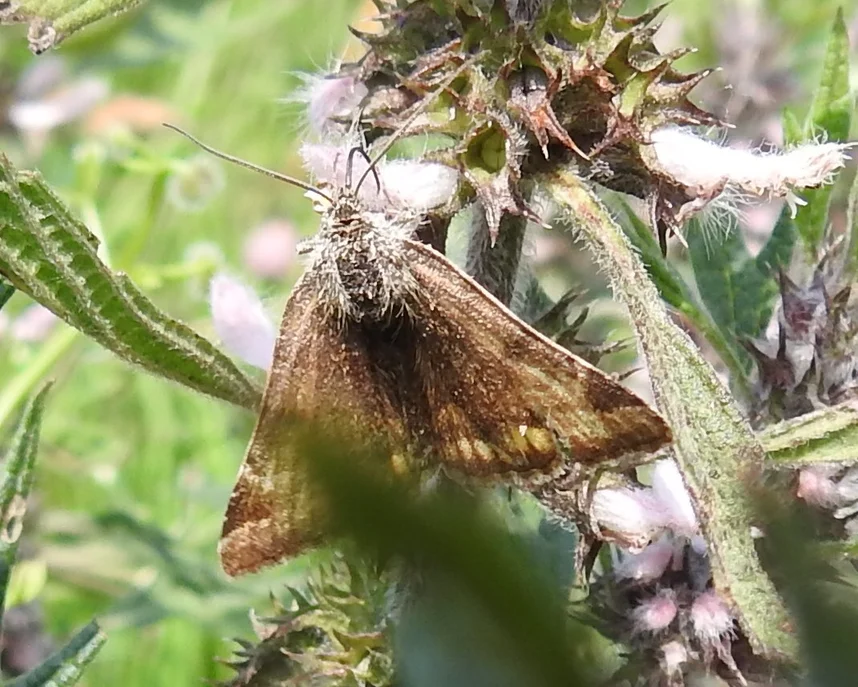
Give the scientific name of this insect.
Euclidia glyphica
